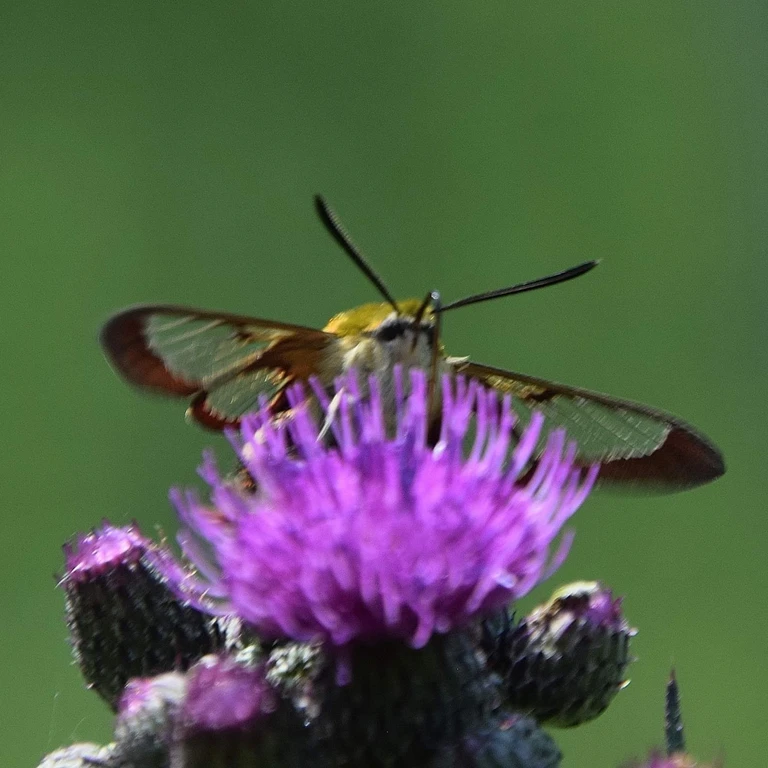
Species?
Hemaris fuciformis
